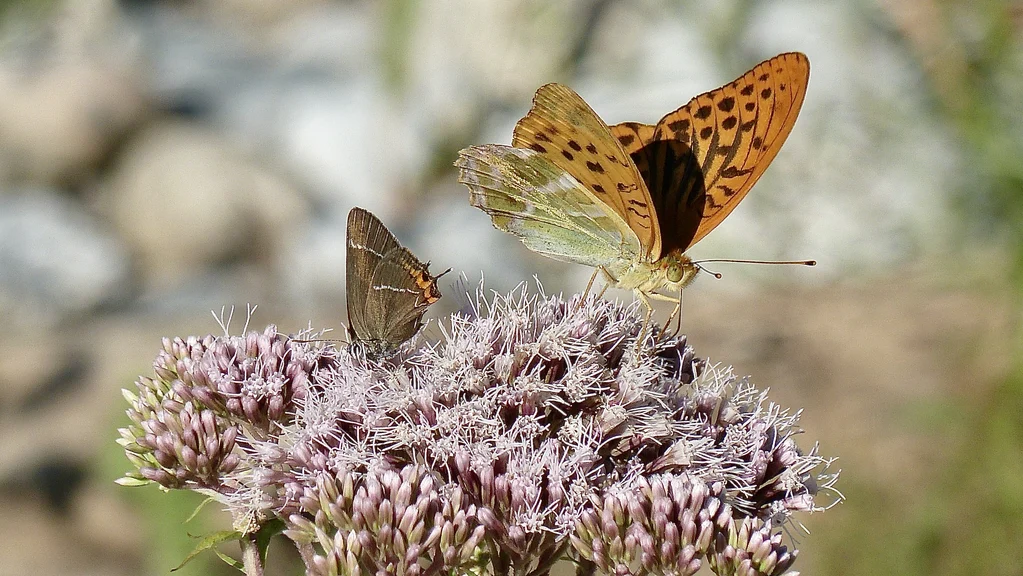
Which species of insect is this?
Argynnis paphia
